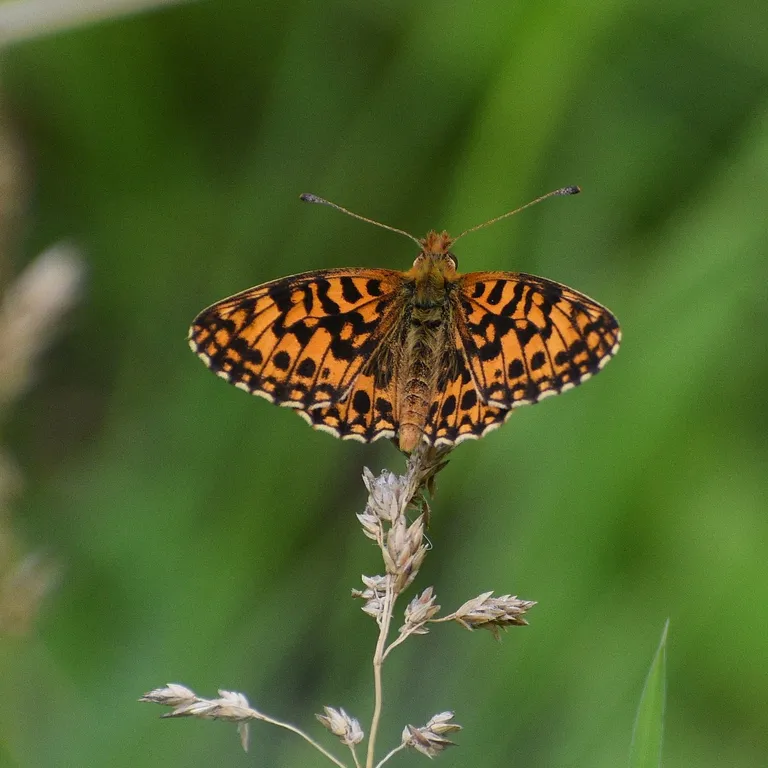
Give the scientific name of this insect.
Boloria dia
